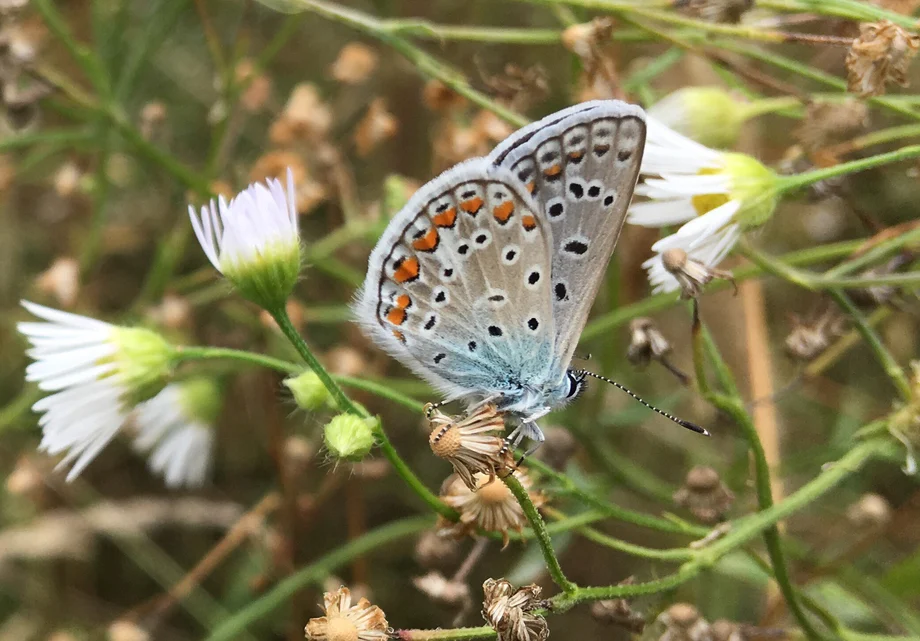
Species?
Polyommatus icarus
